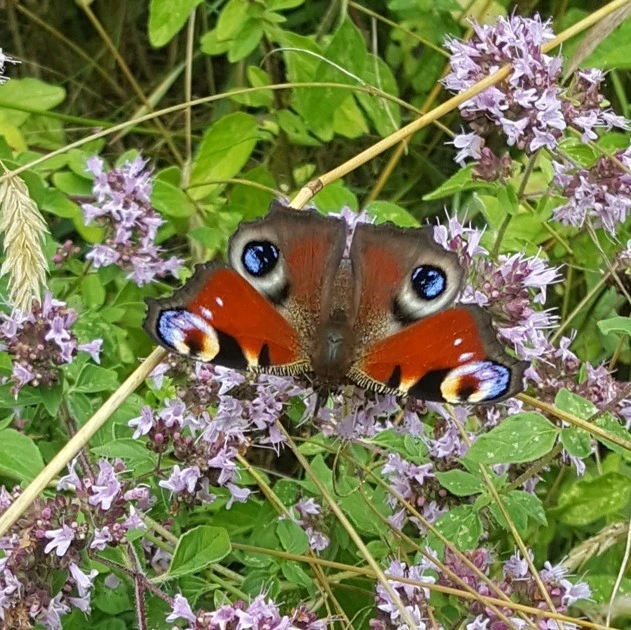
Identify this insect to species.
Aglais io
